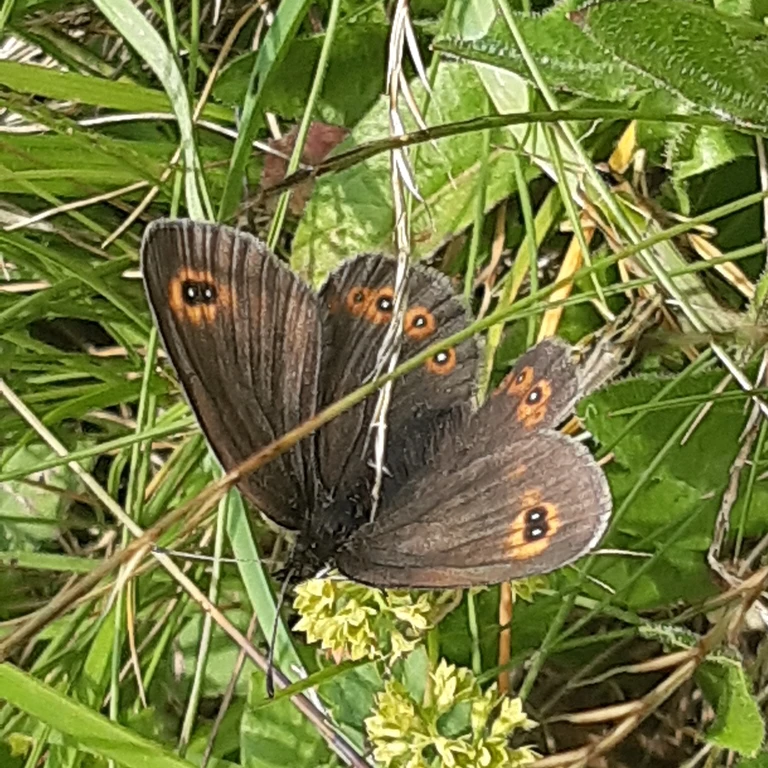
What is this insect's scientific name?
Erebia oeme
